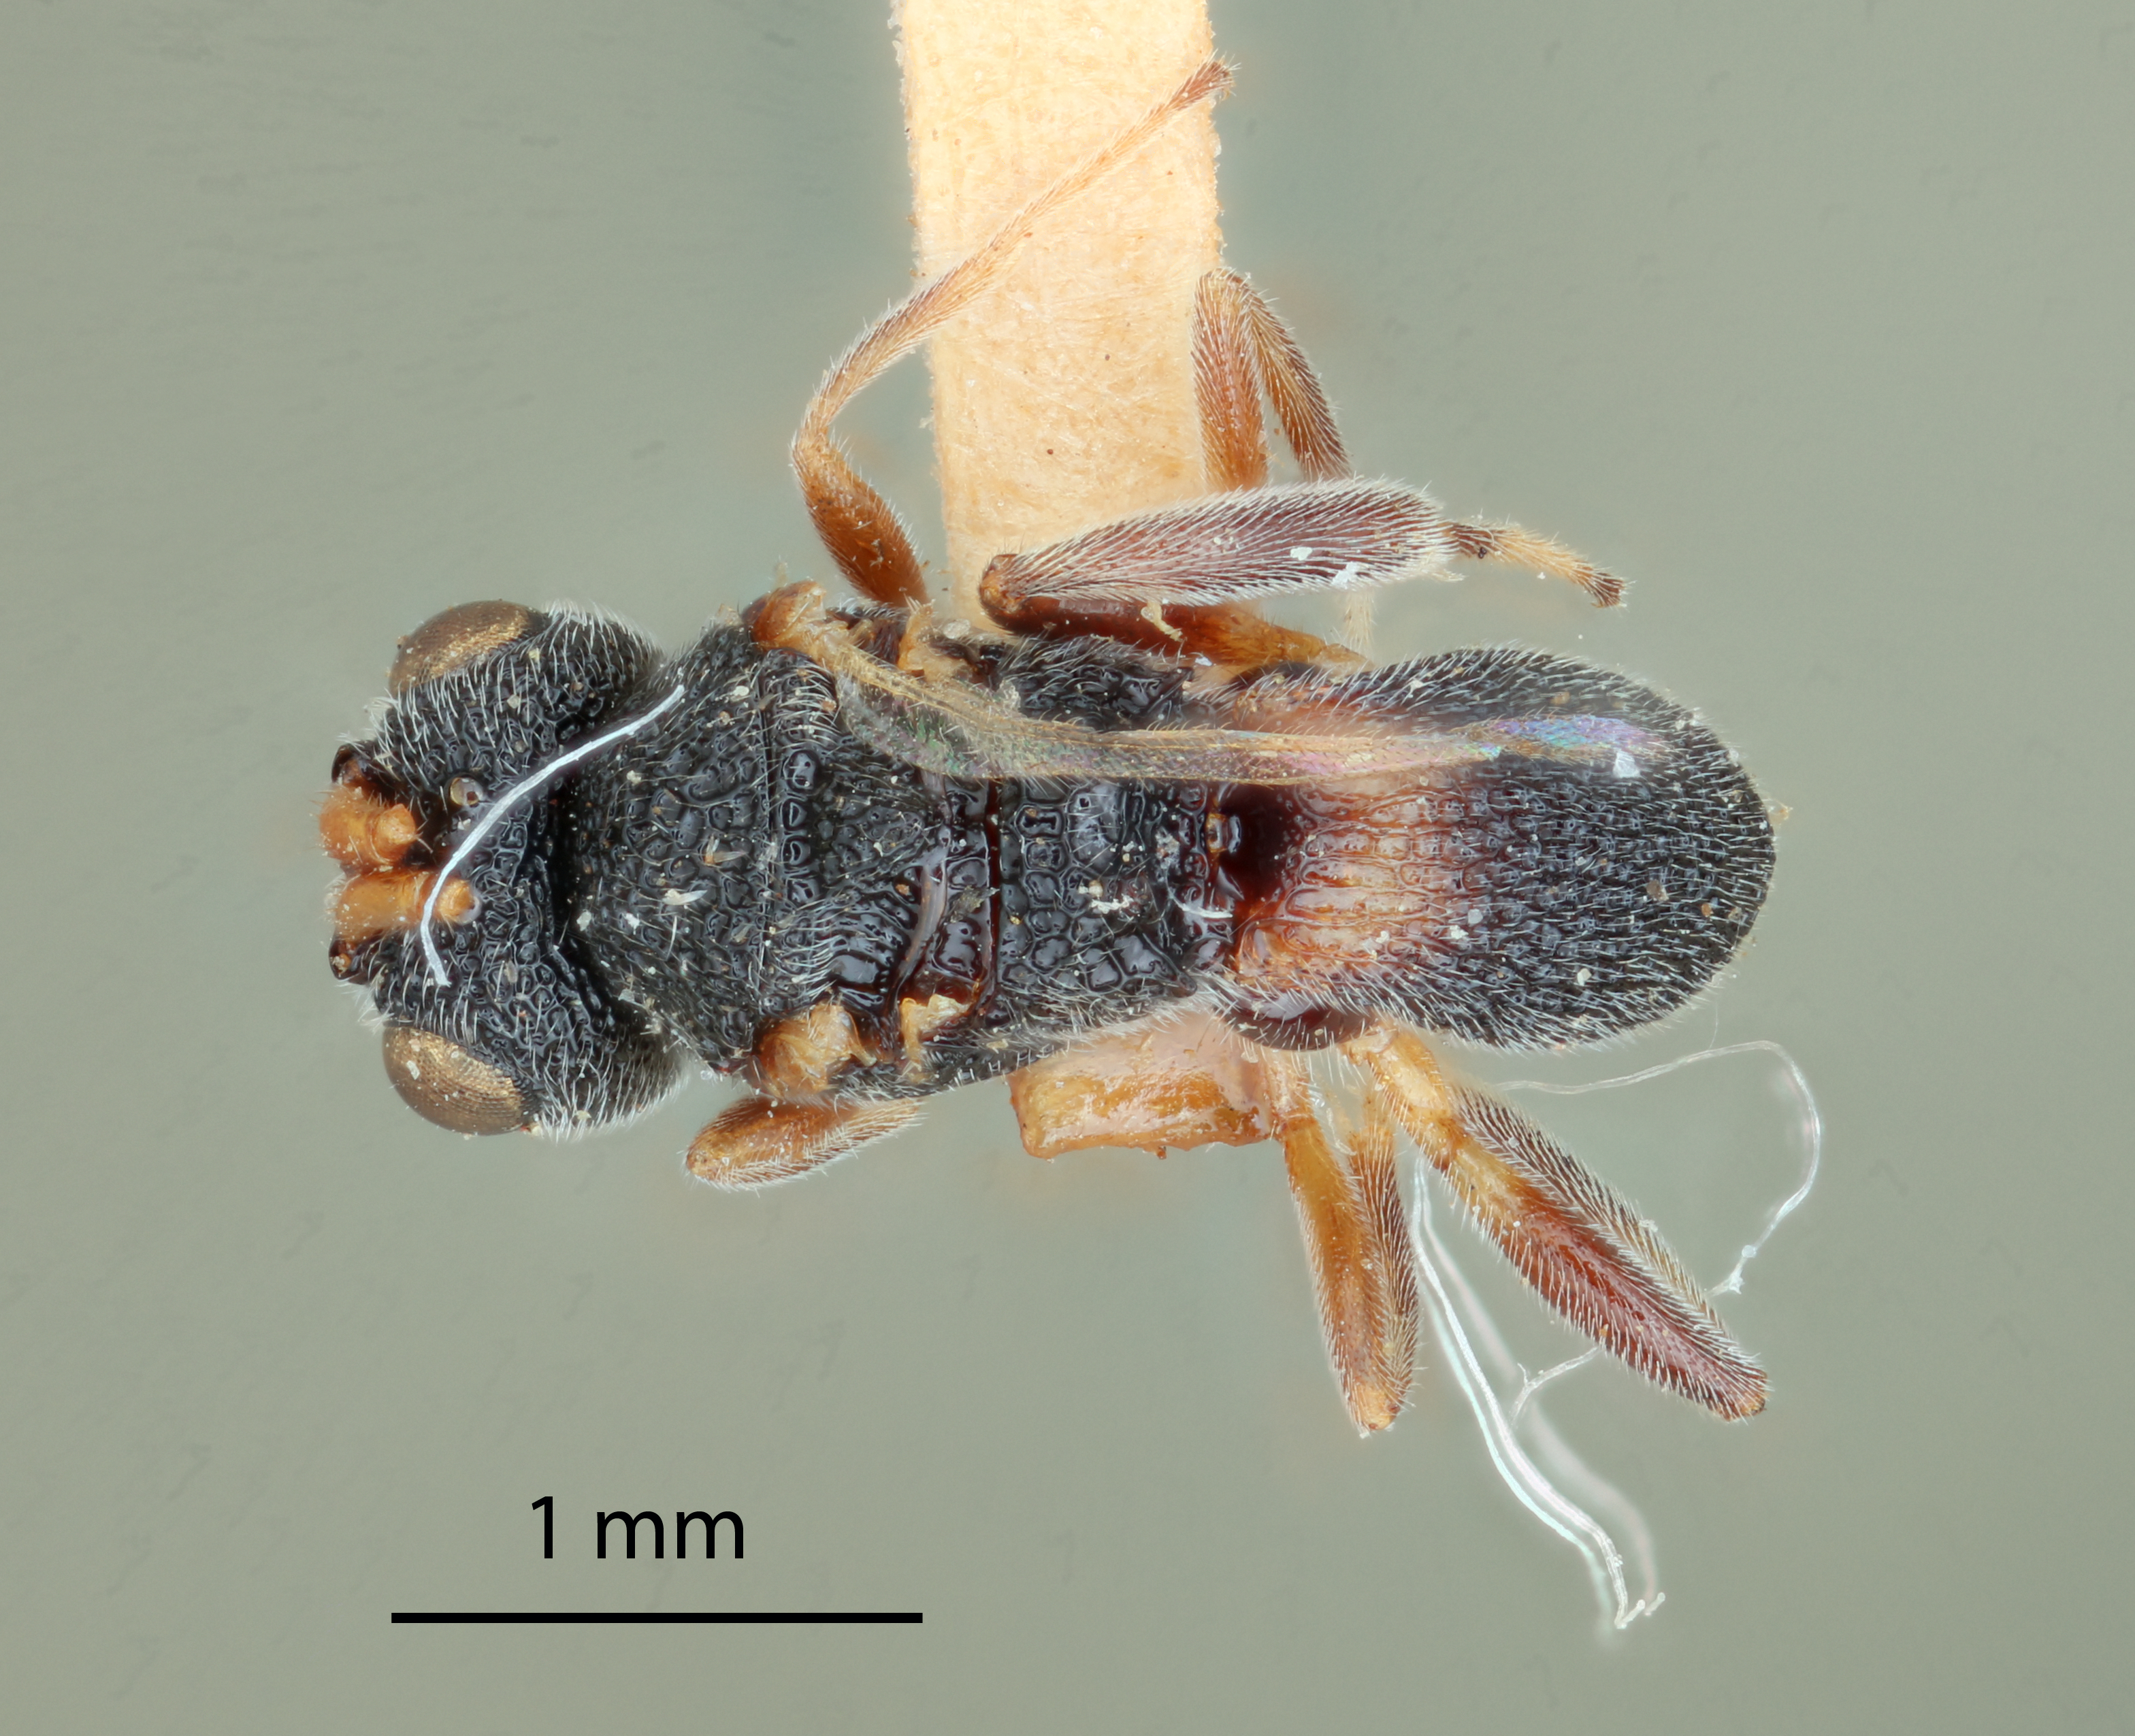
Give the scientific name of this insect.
Ascogaster luzonensis
